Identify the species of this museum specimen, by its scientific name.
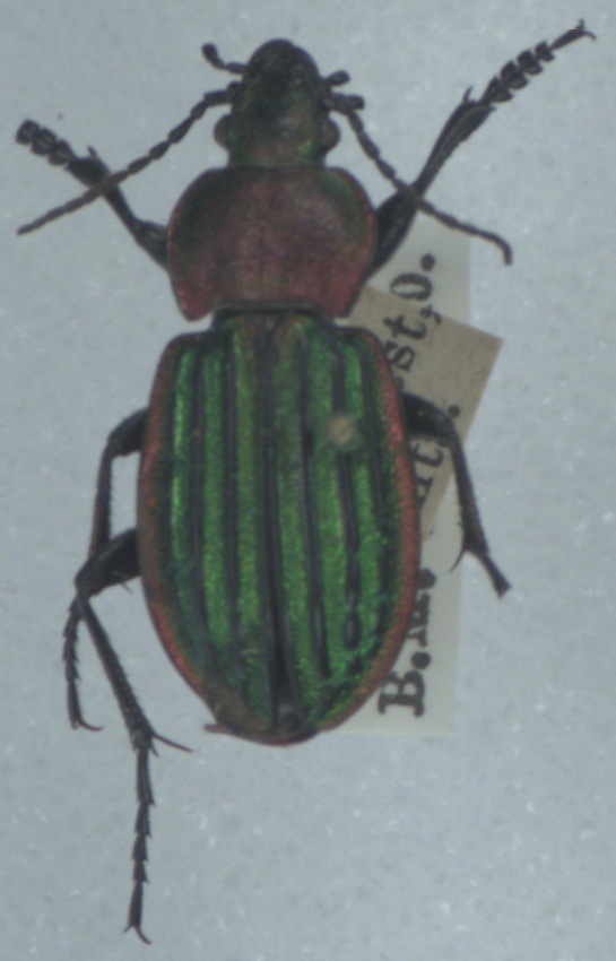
Carabus nitens
